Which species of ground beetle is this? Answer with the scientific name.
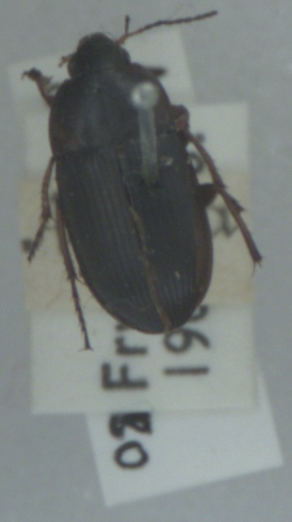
Amara ovata
